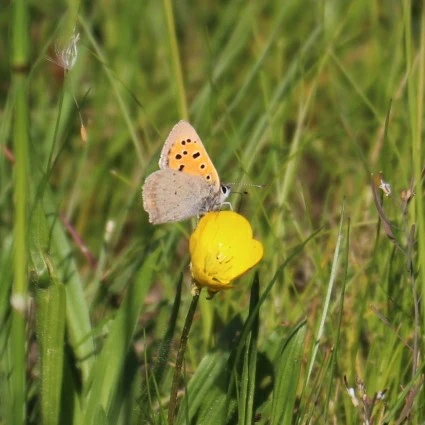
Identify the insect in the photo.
Lycaena phlaeas
